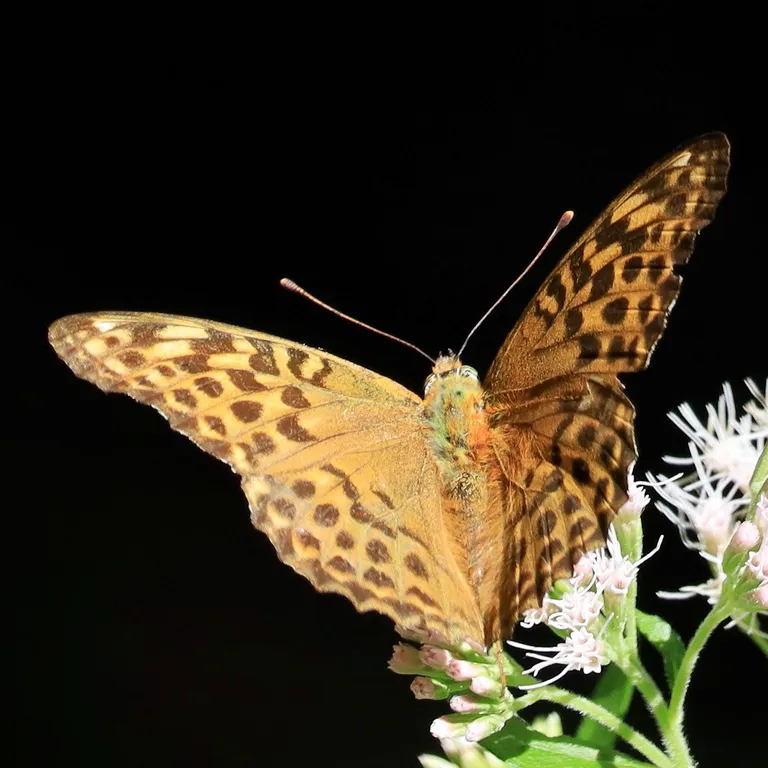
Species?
Argynnis paphia
